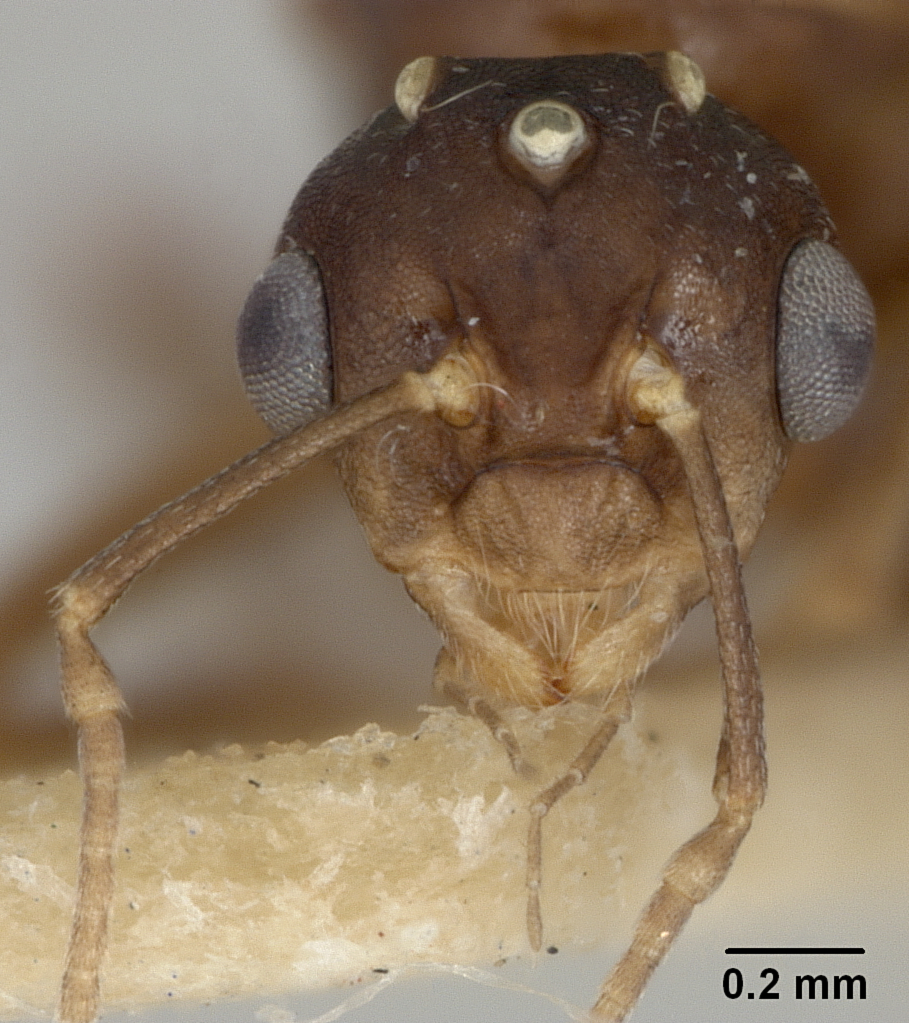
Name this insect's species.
Camponotus manni
